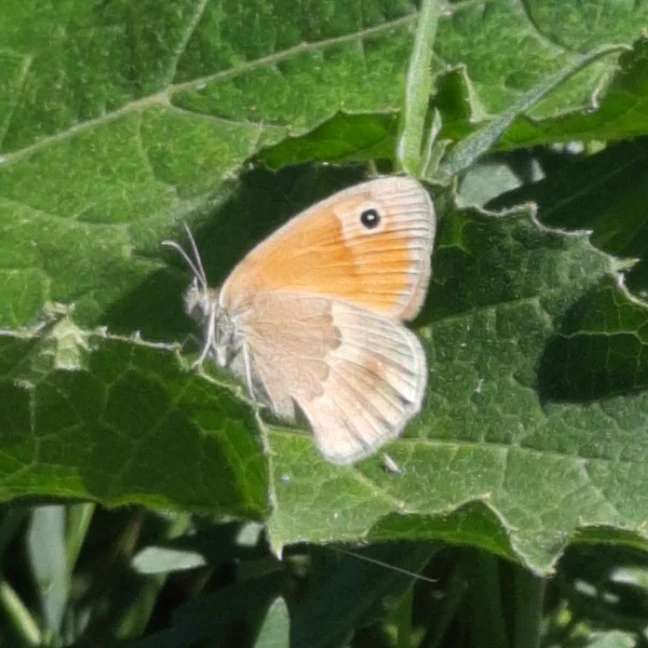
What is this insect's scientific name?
Coenonympha pamphilus
